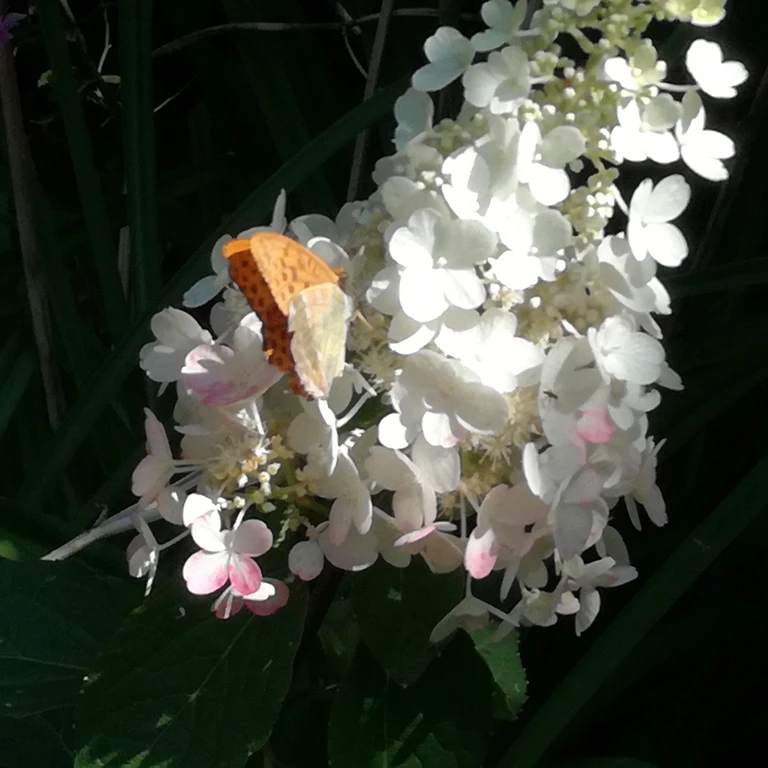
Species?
Argynnis paphia
